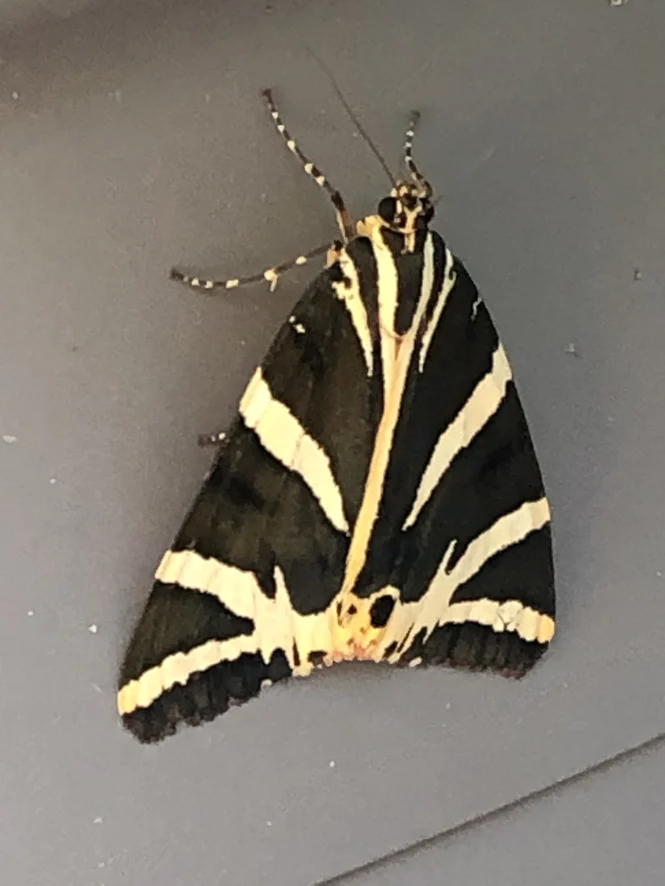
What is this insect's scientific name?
Euplagia quadripunctaria
